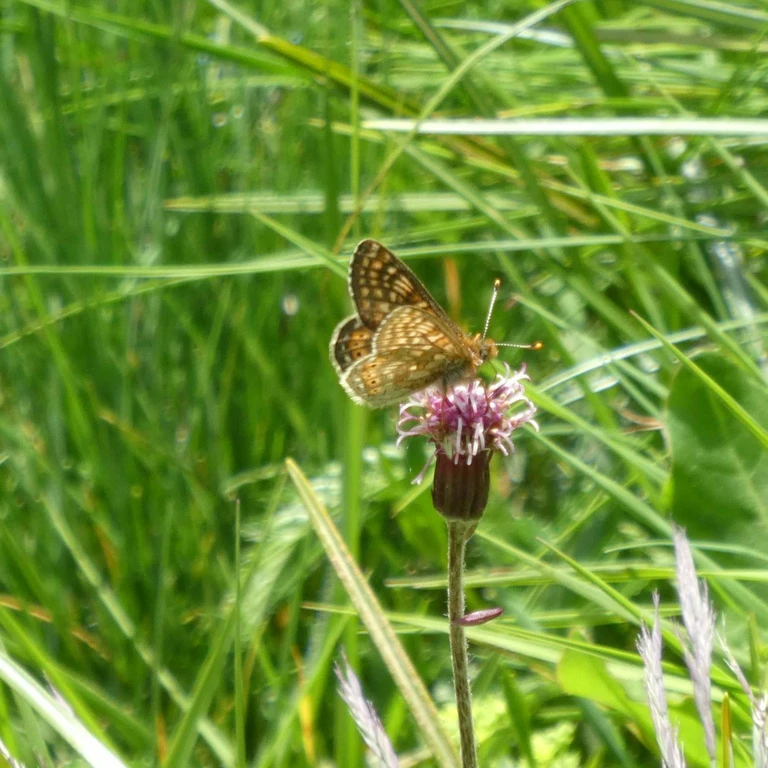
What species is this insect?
Euphydryas aurinia
